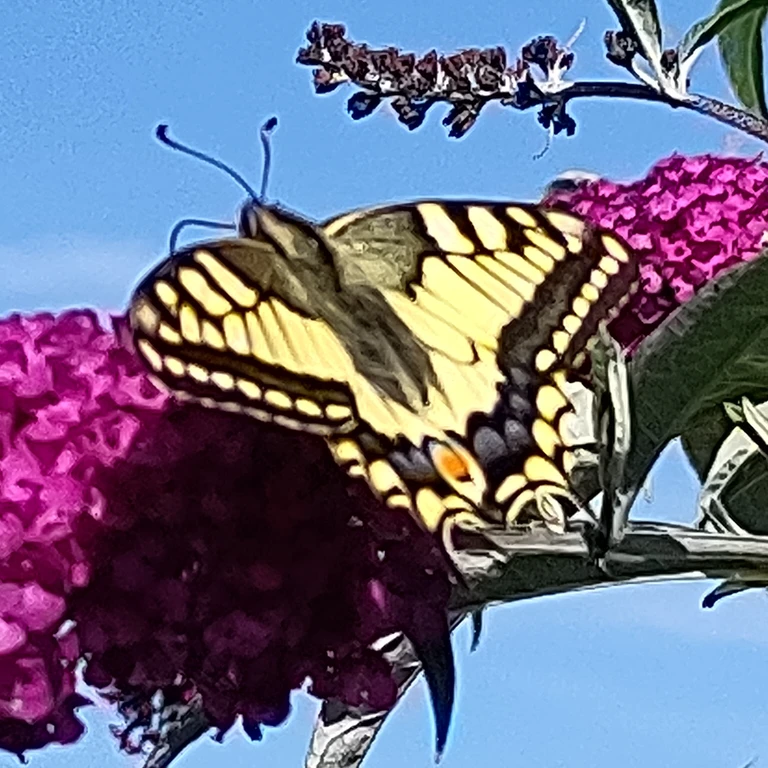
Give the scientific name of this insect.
Papilio machaon
